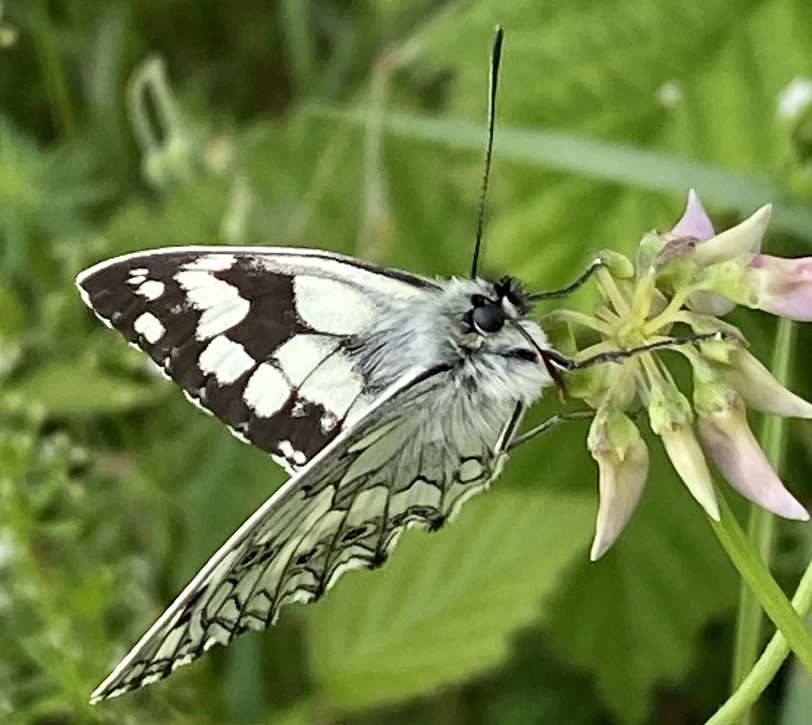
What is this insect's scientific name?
Melanargia galathea
